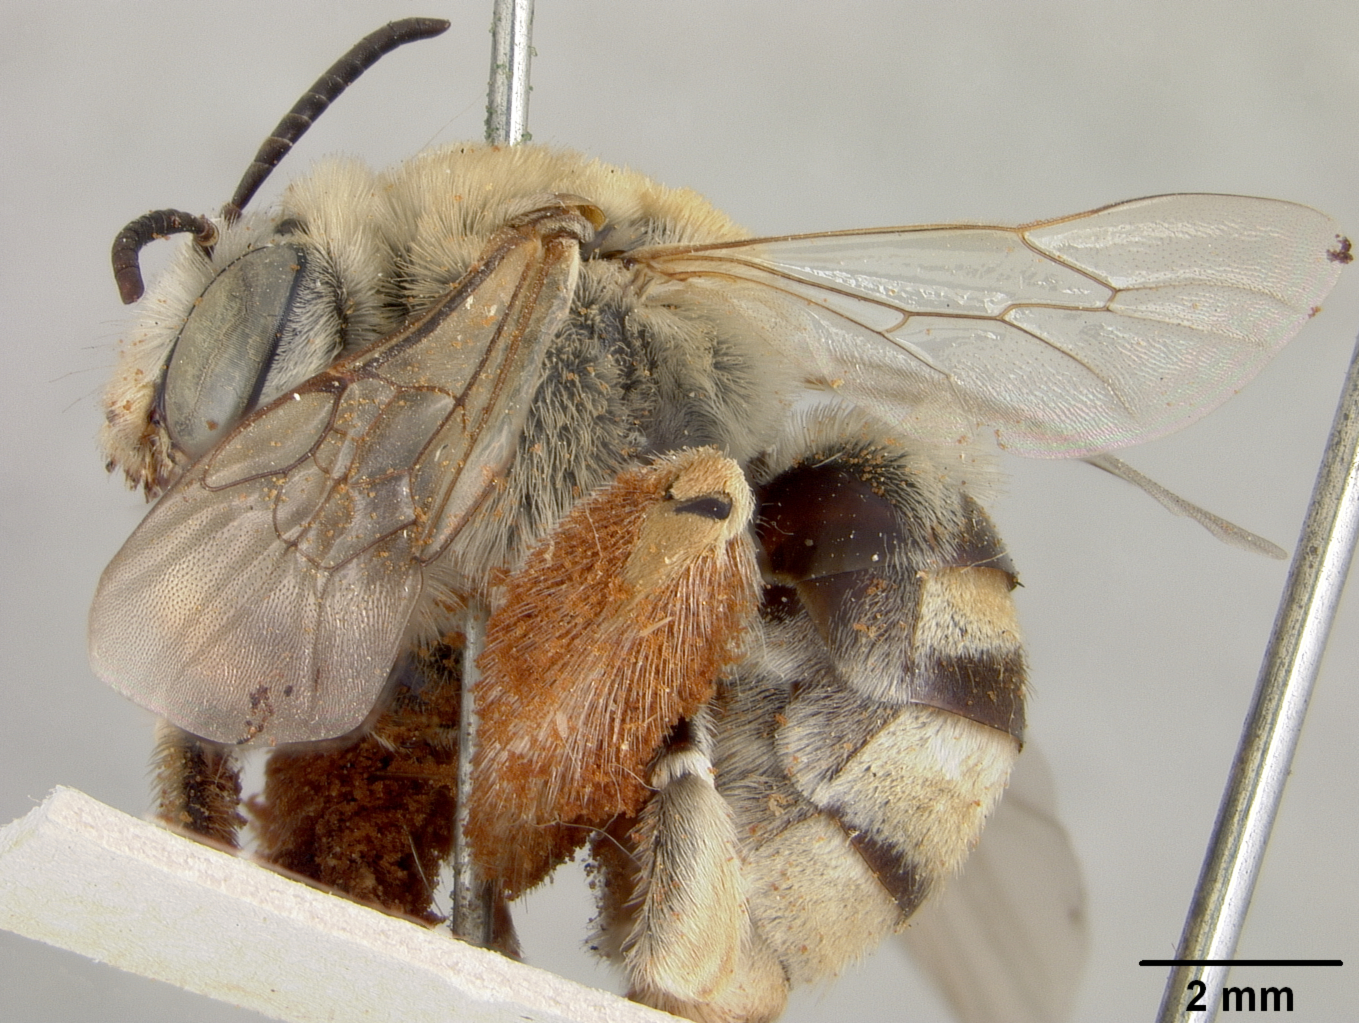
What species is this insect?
Tetraloniella dentata
